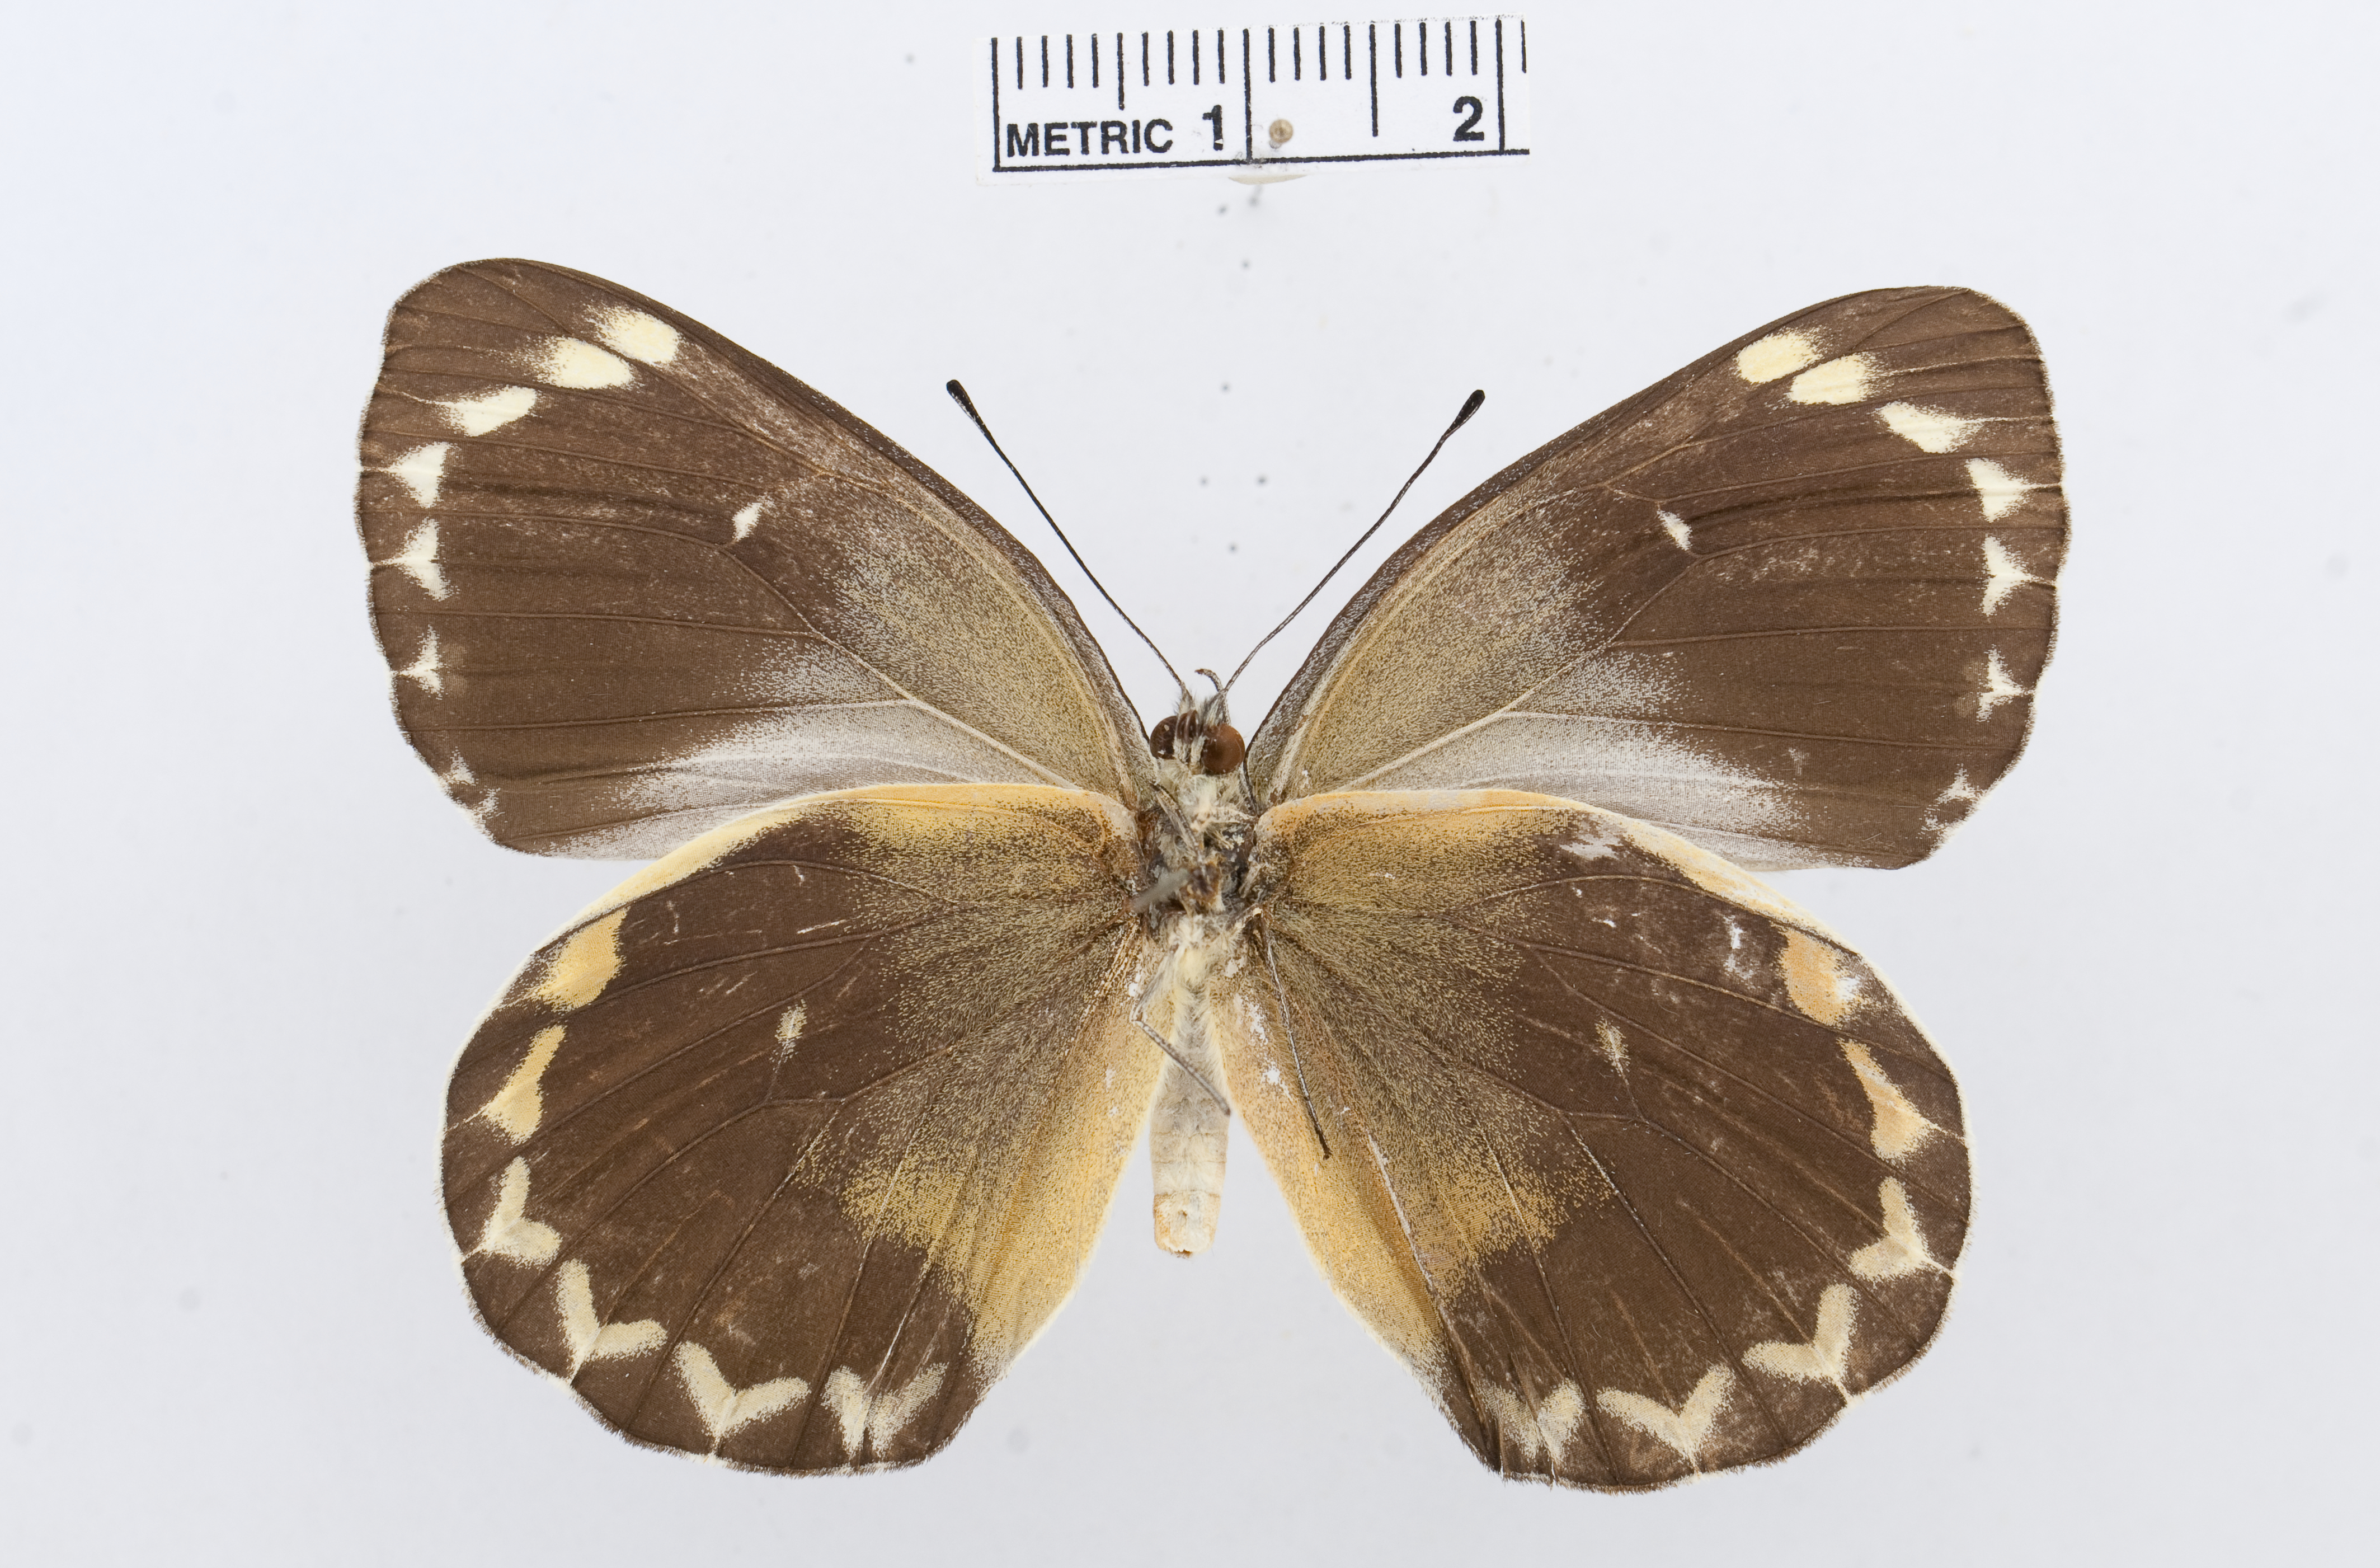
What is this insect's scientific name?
Delias chrysomelaena
